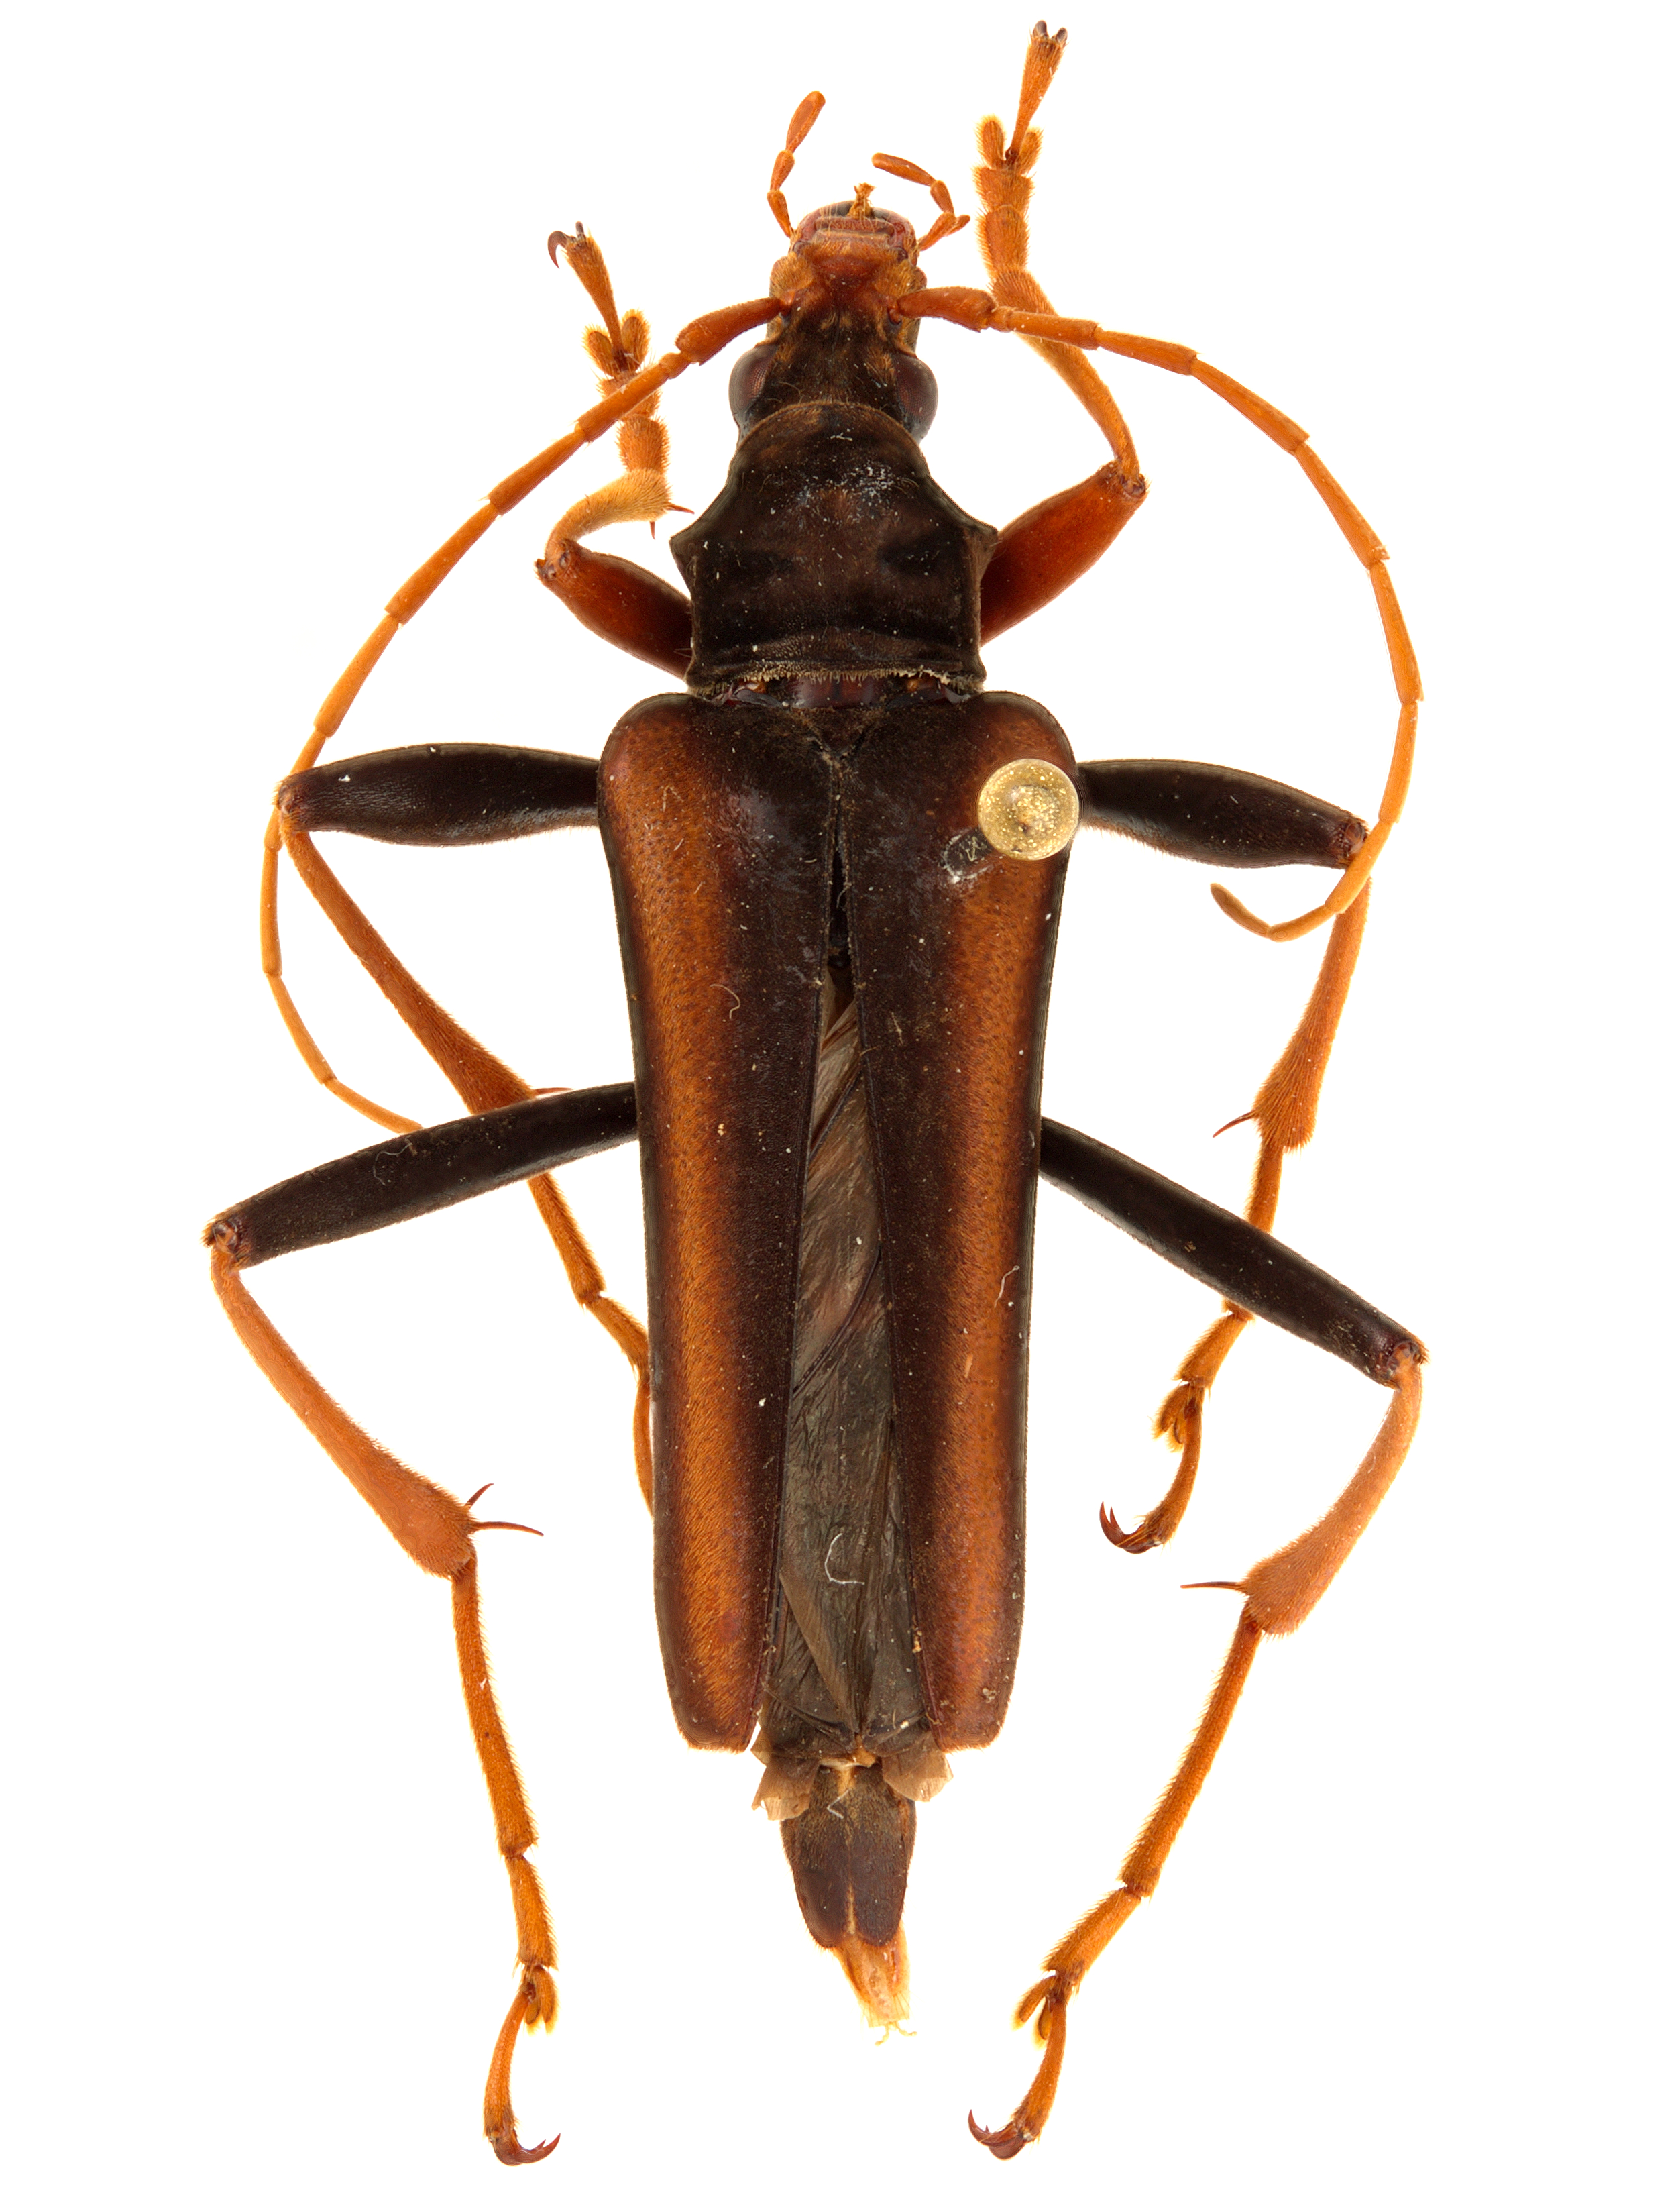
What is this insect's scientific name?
Tsivoka testaceipes
